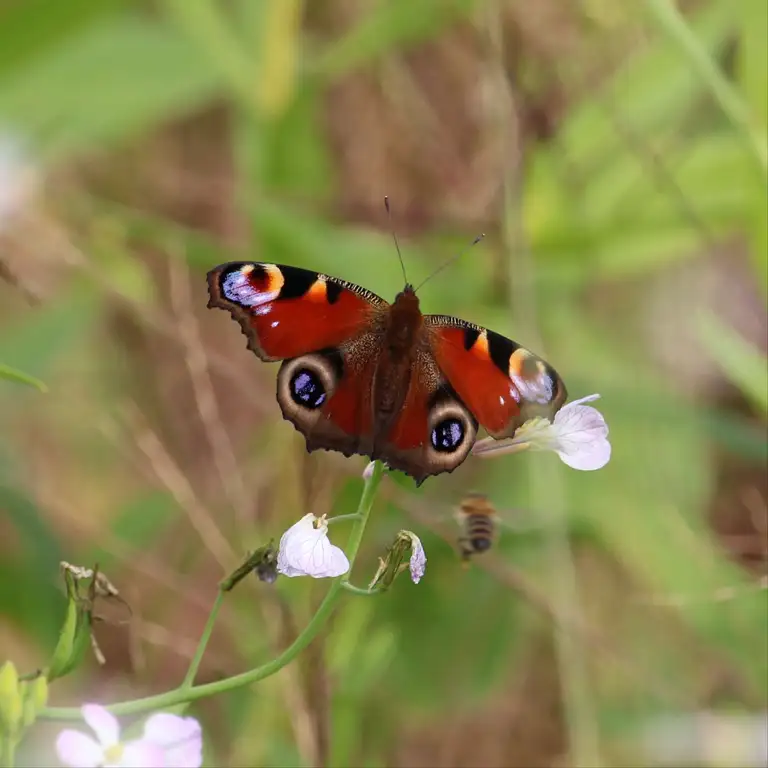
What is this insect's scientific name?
Aglais io
